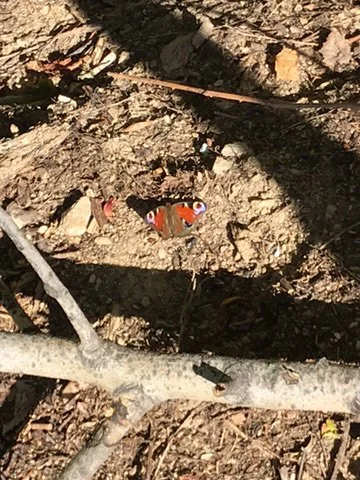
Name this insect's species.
Aglais io
